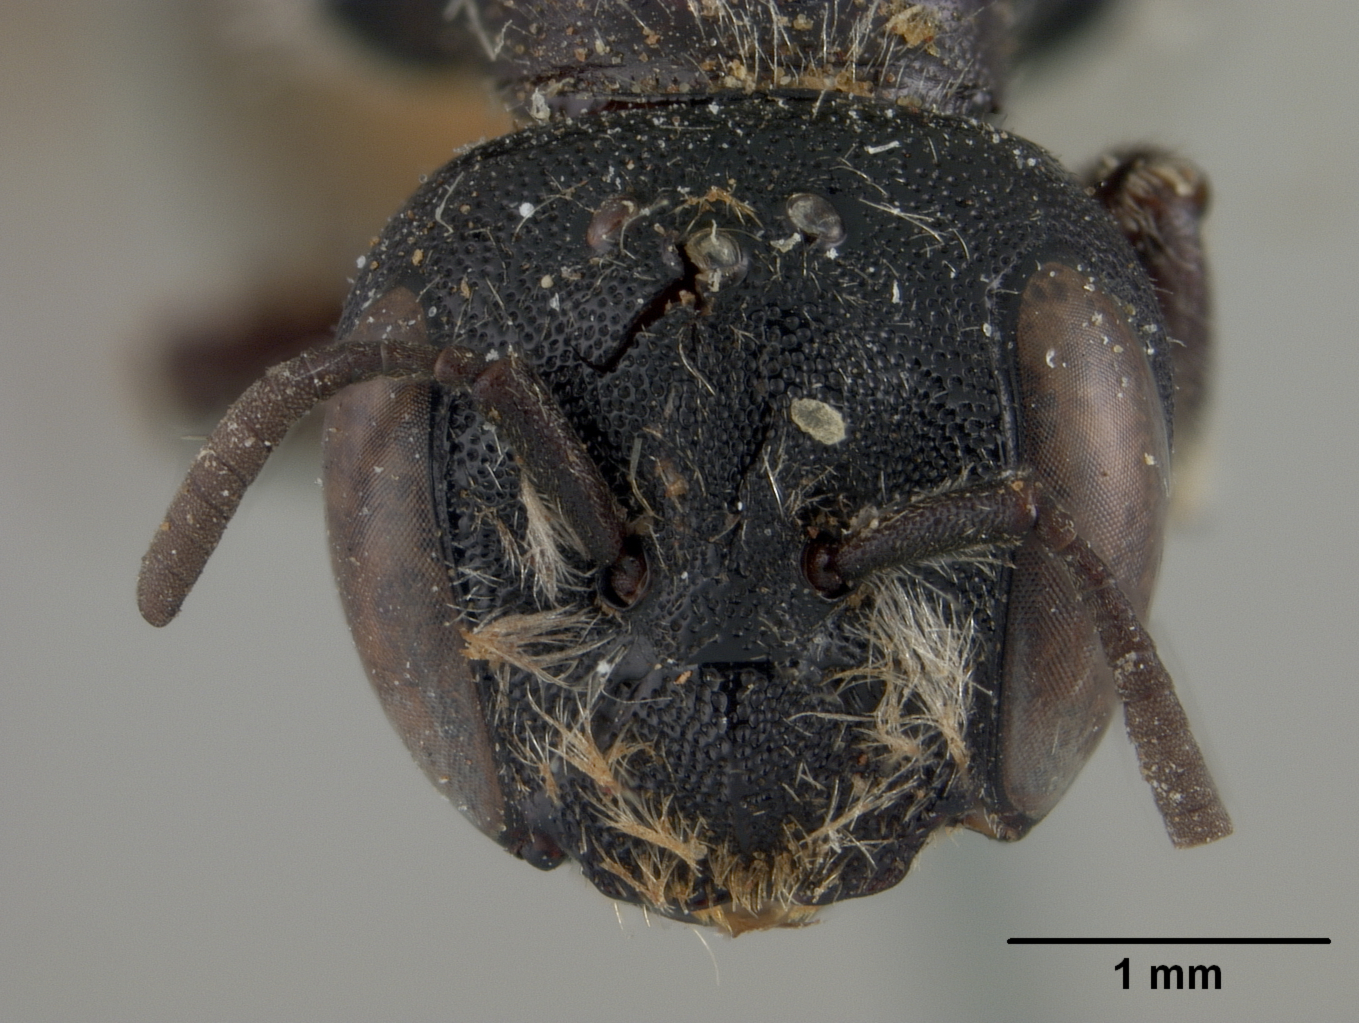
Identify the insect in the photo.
Hoplitis mescalerium
